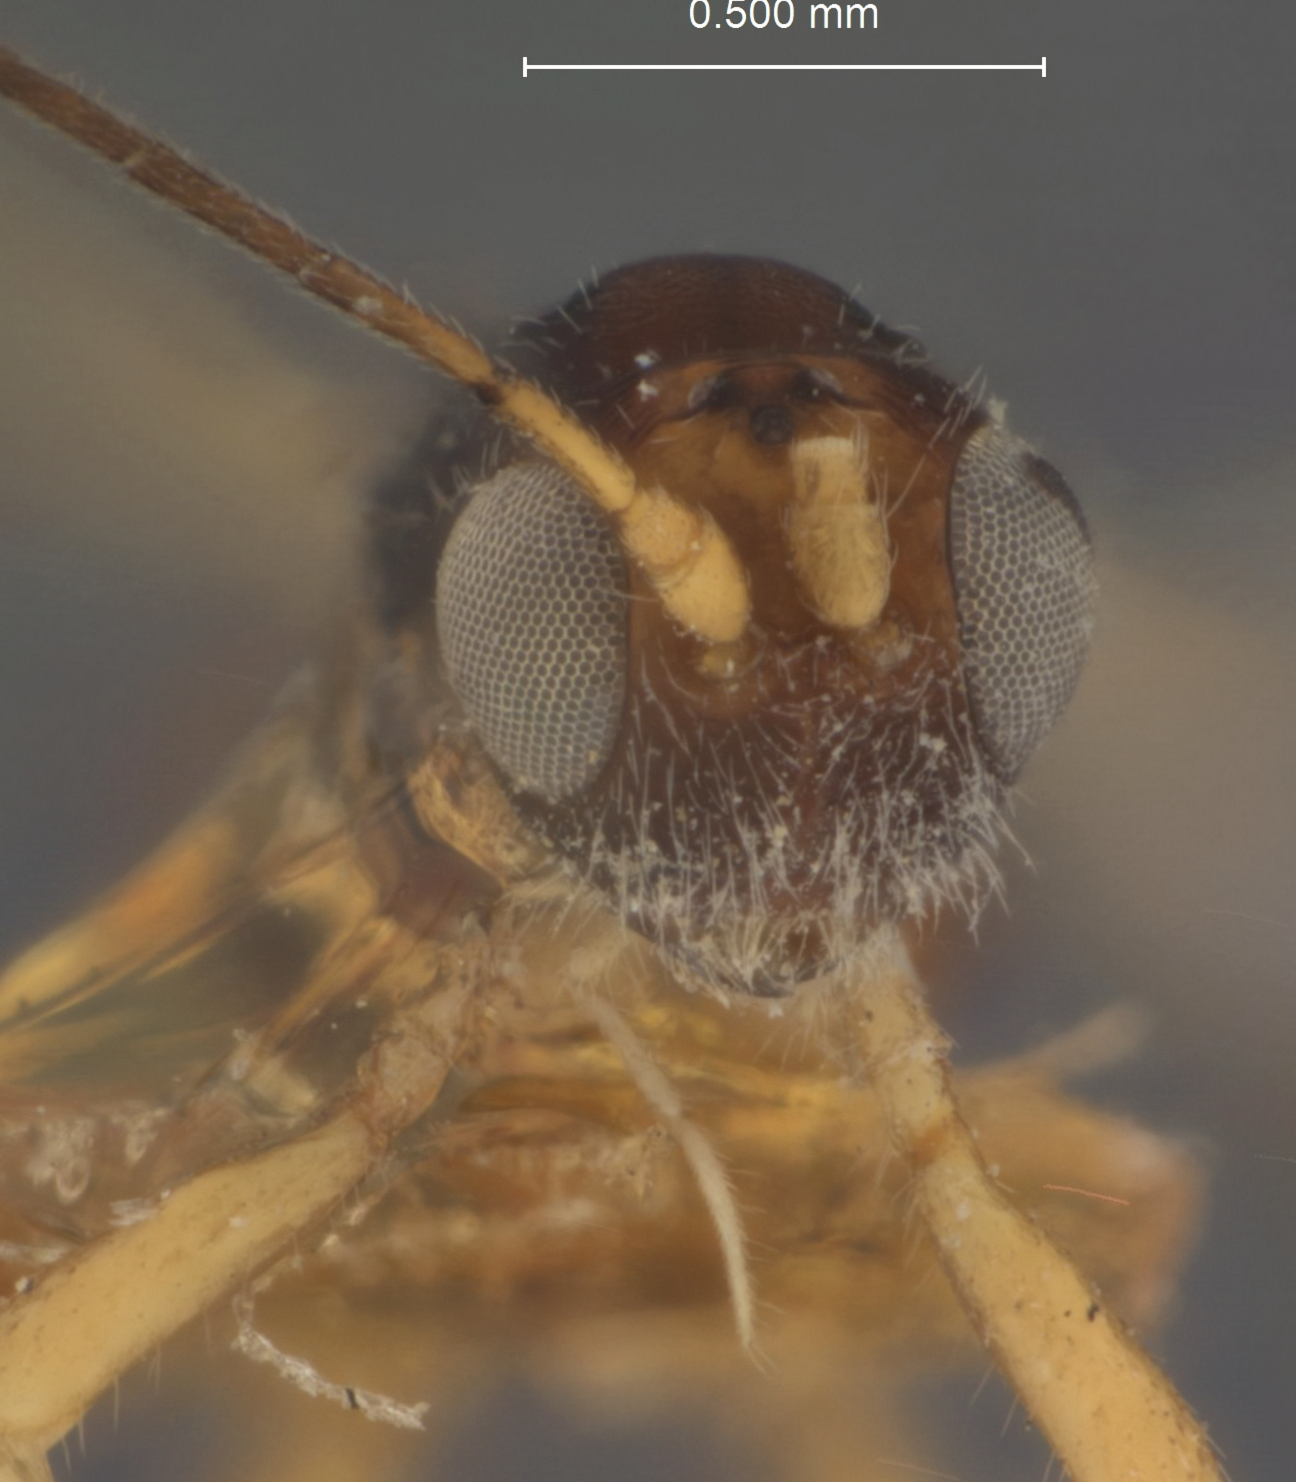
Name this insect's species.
Ecphylus hicoriae
